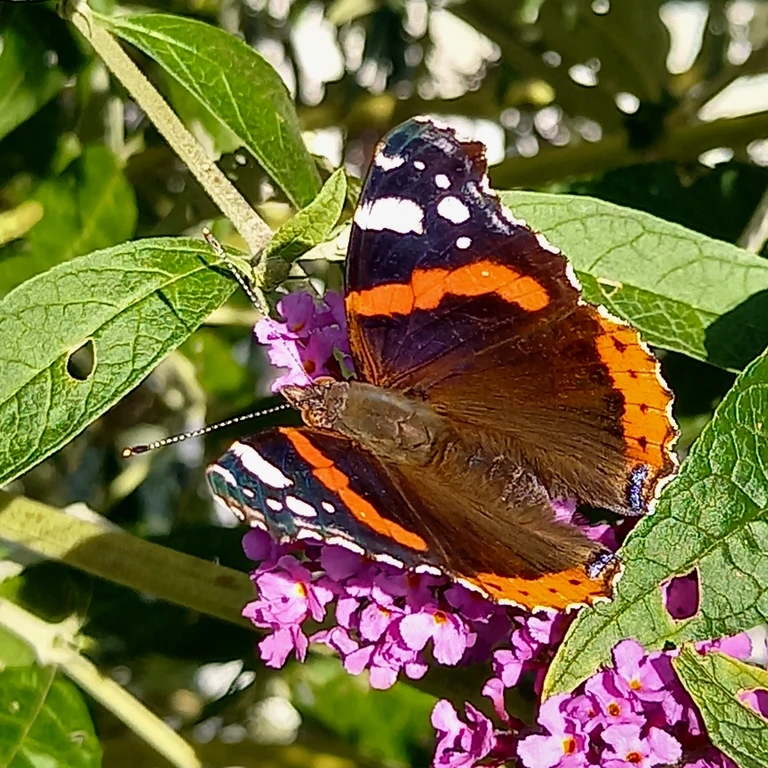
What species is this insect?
Vanessa atalanta
